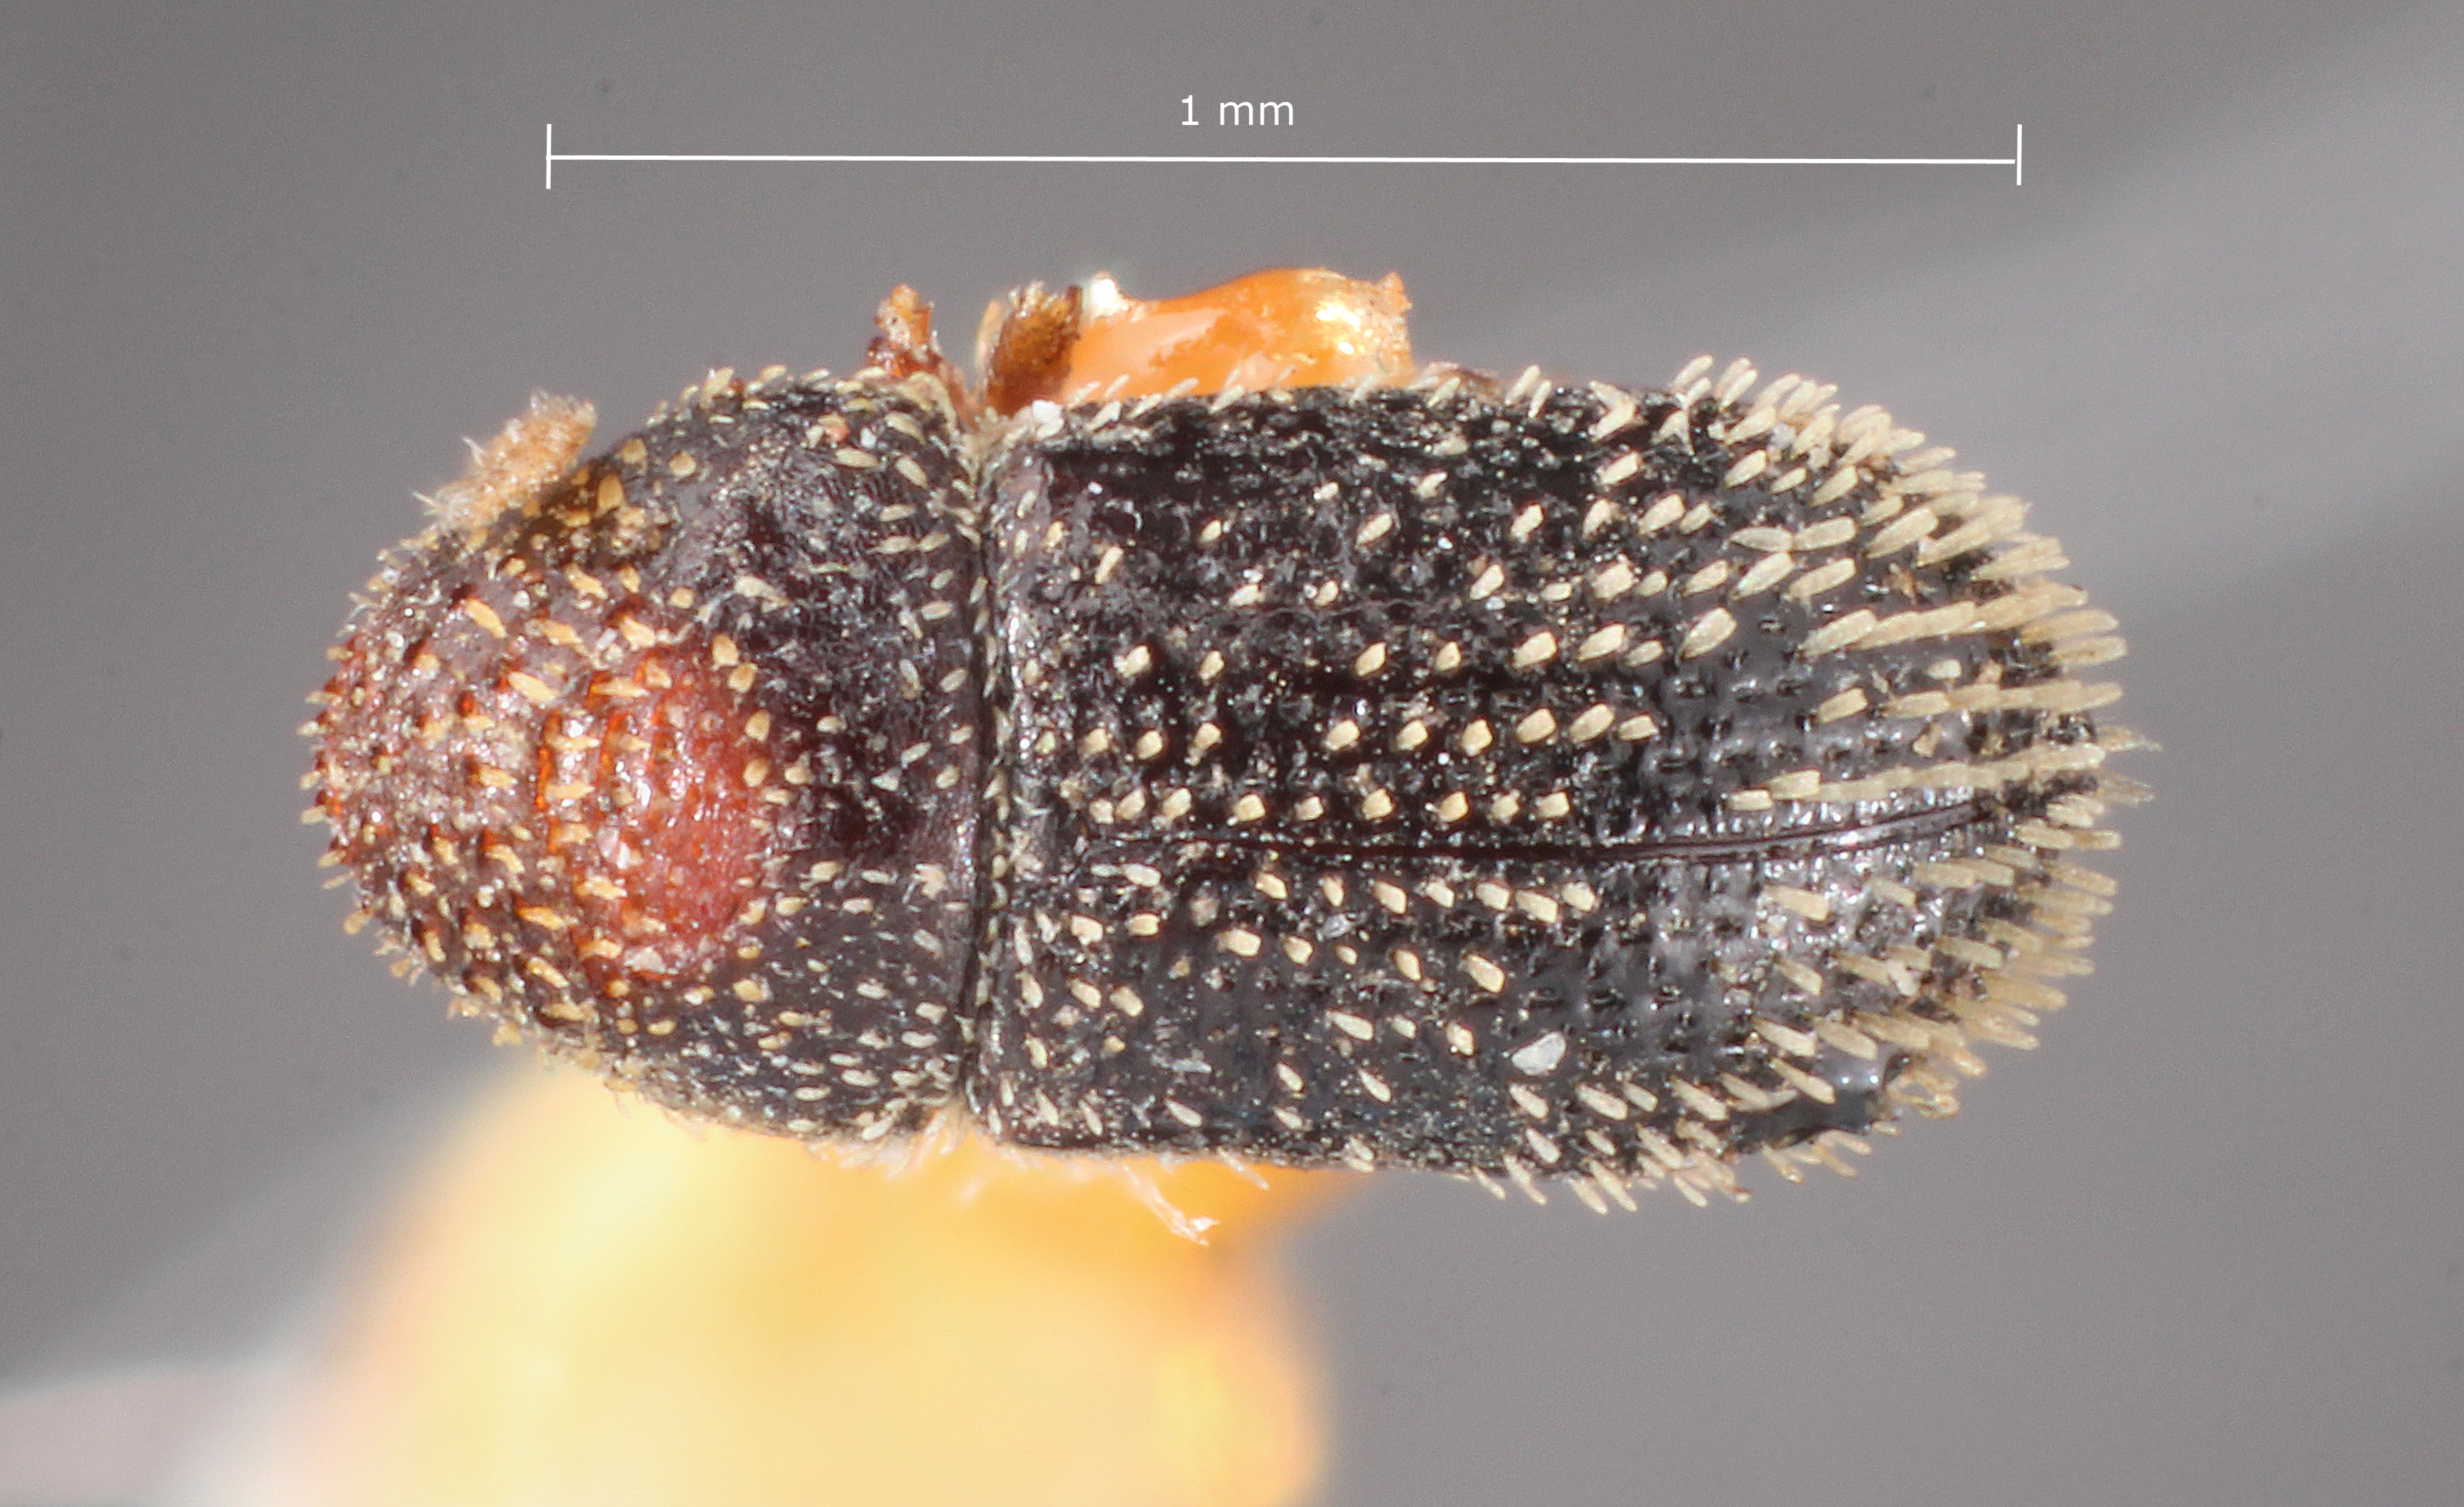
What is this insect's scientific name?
Pseudothysanoes phorodendri
